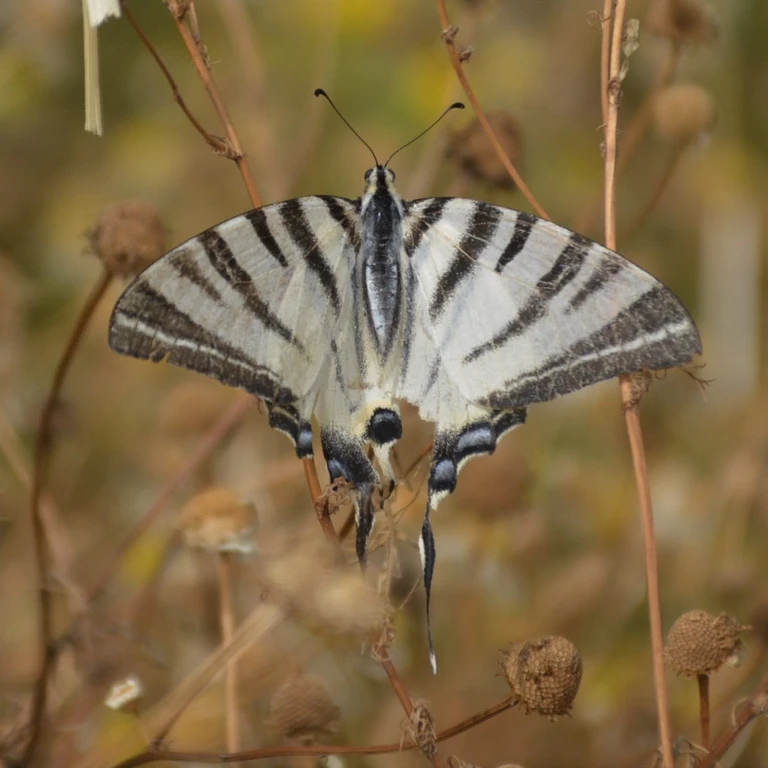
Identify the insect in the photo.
Iphiclides podalirius
